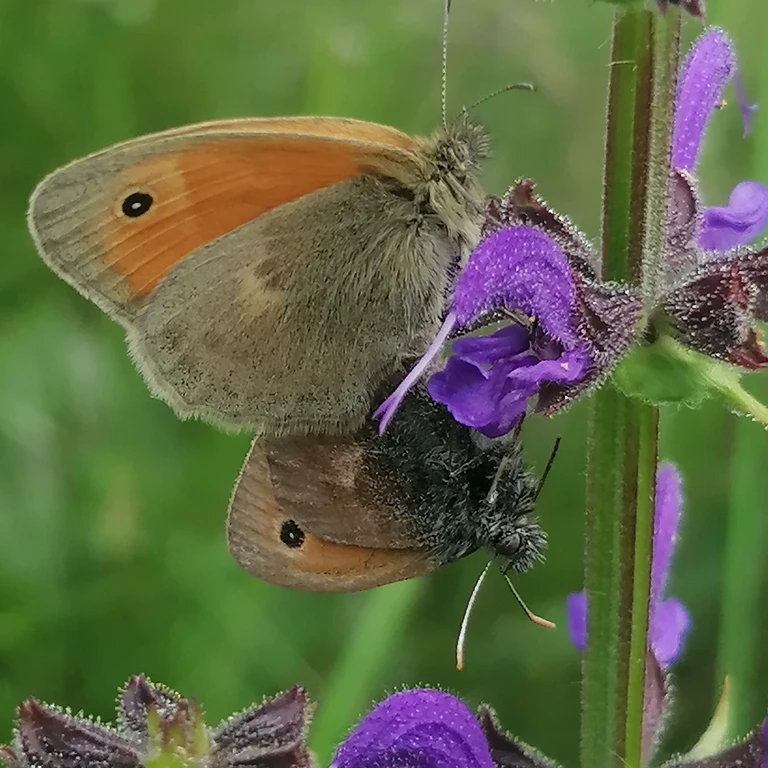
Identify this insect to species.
Coenonympha pamphilus
